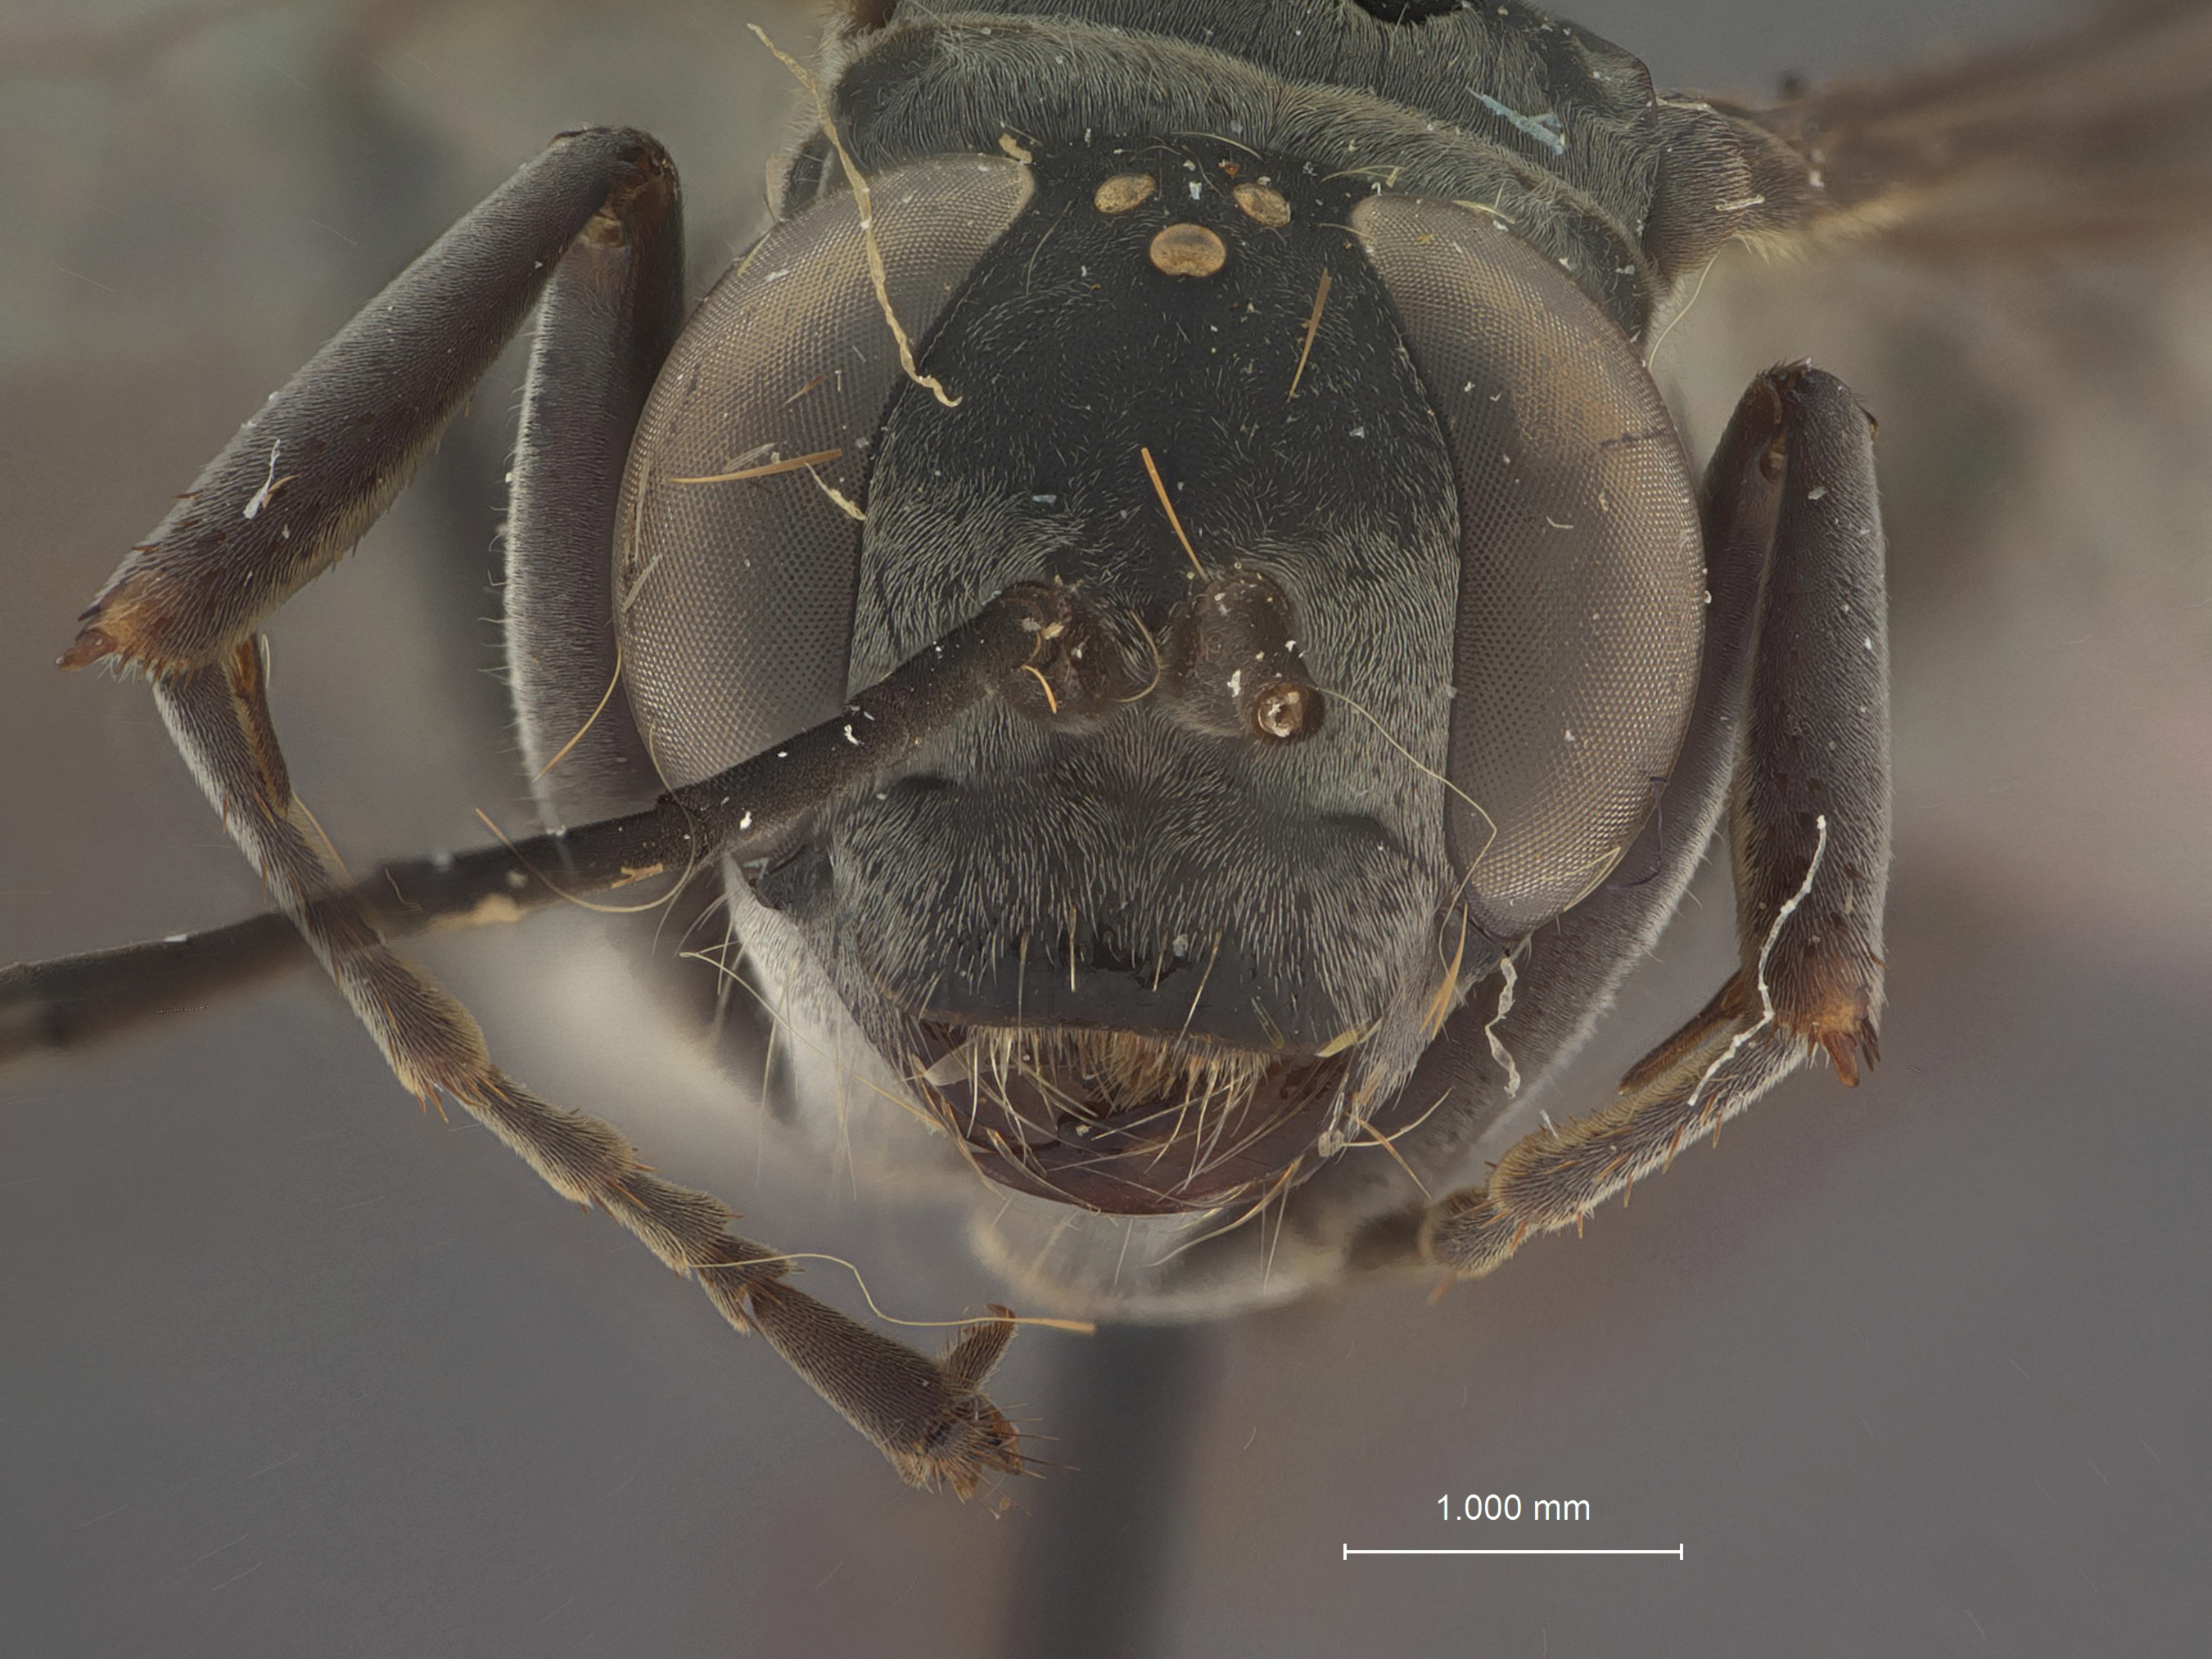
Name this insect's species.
Calicurgus major
